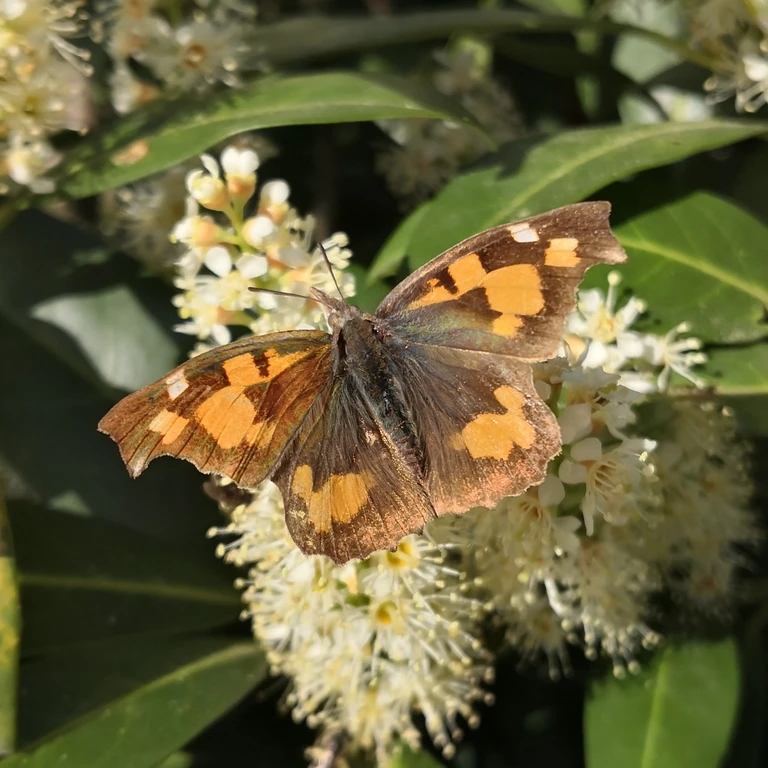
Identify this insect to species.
Libythea celtis
